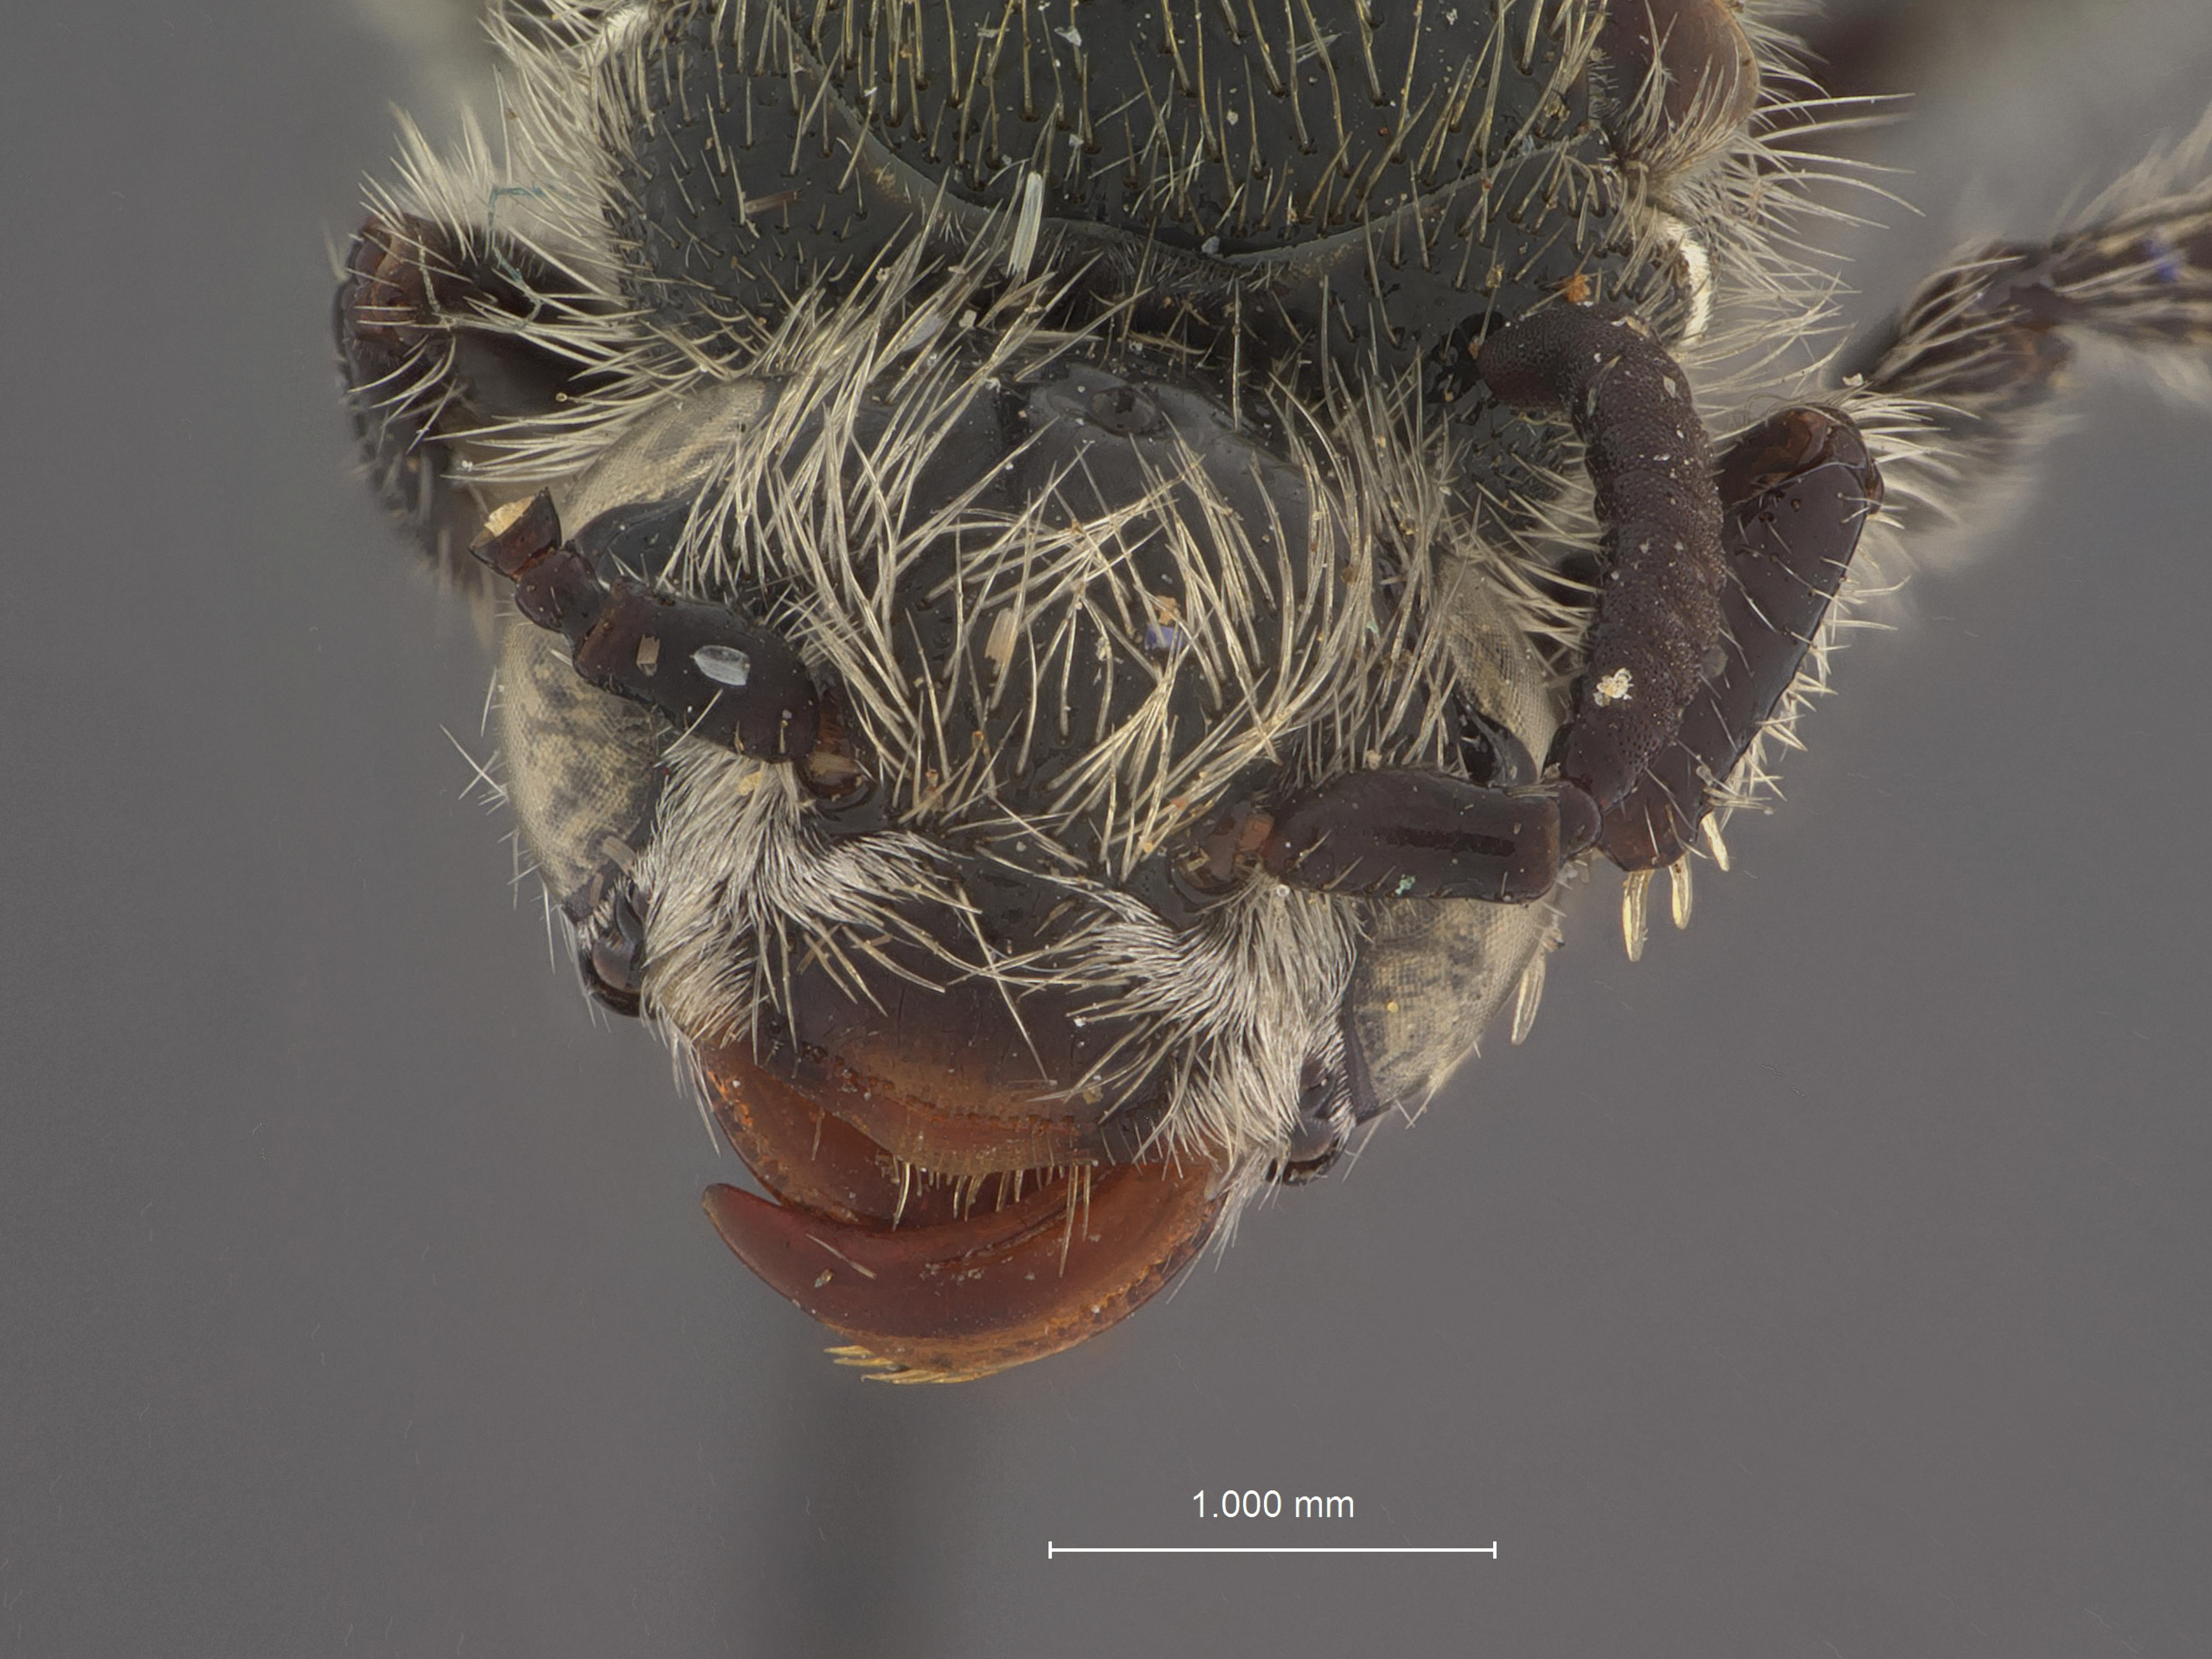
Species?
Scolia manilae
